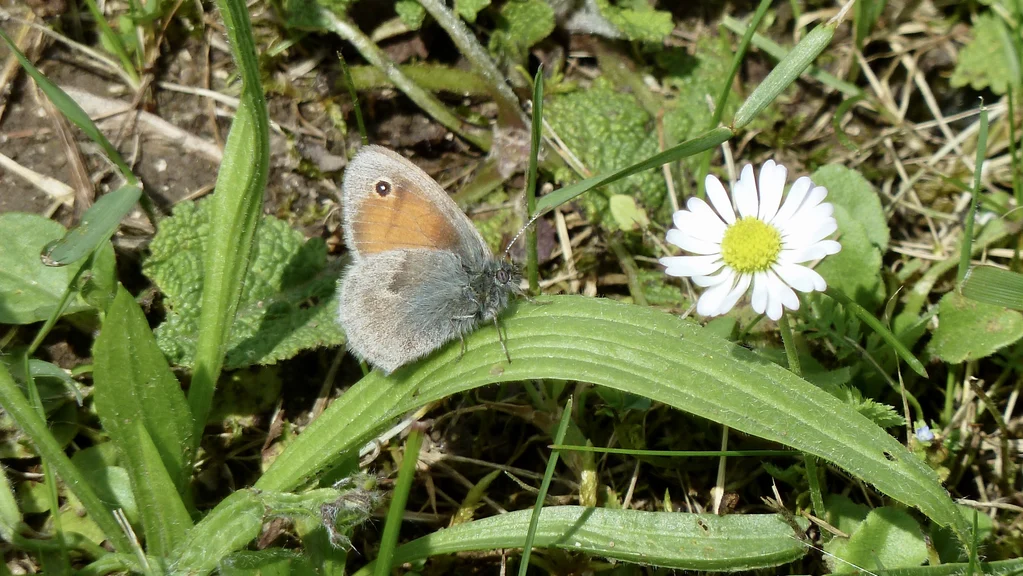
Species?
Coenonympha pamphilus
